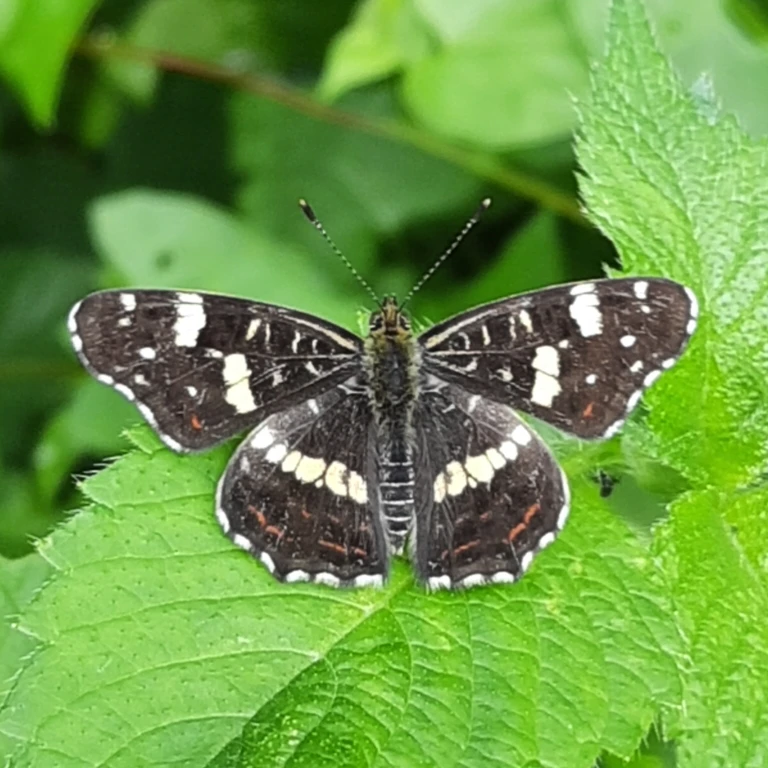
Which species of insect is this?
Araschnia levana
